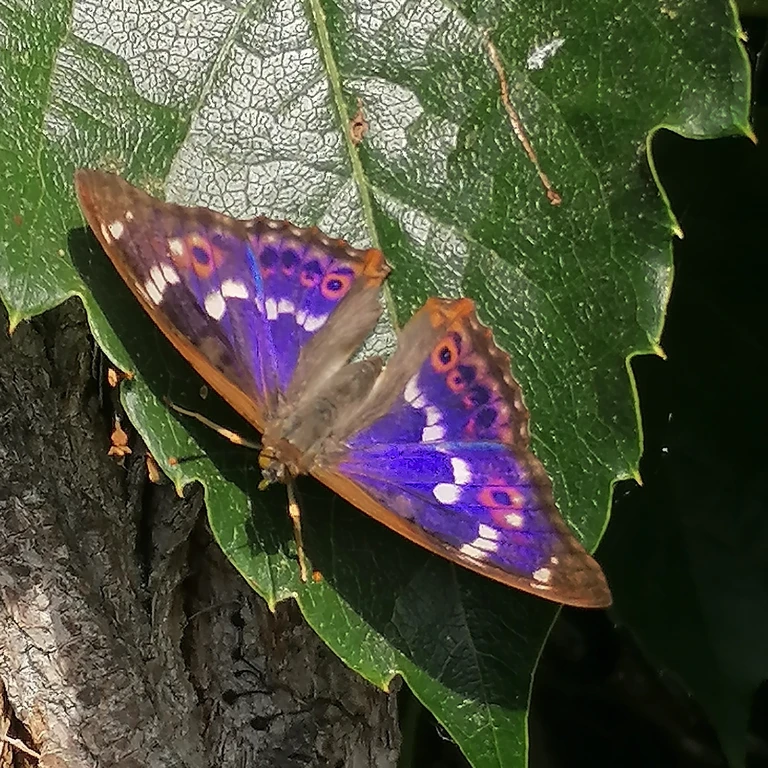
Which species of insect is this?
Apatura ilia
